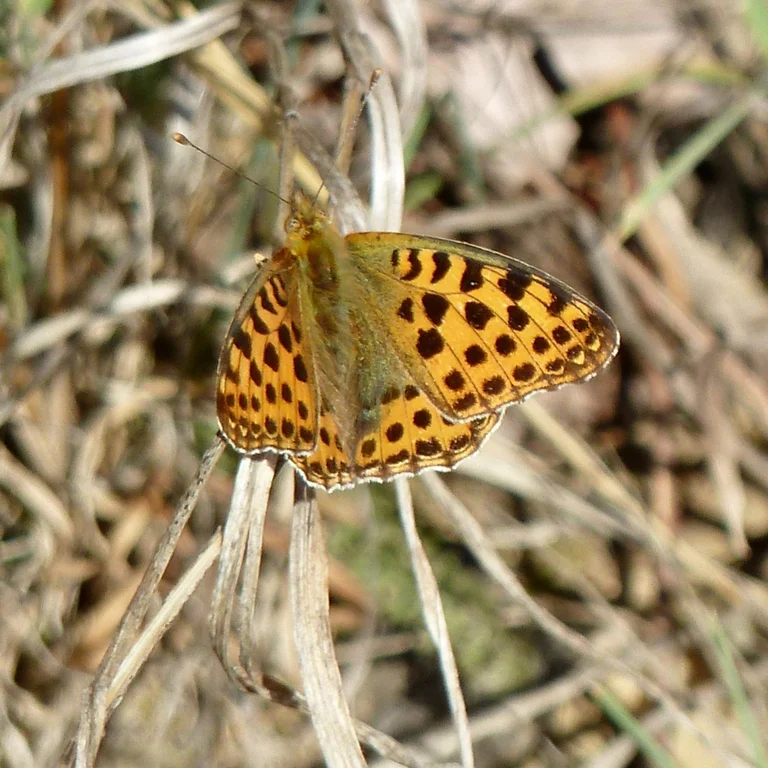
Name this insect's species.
Issoria lathonia
